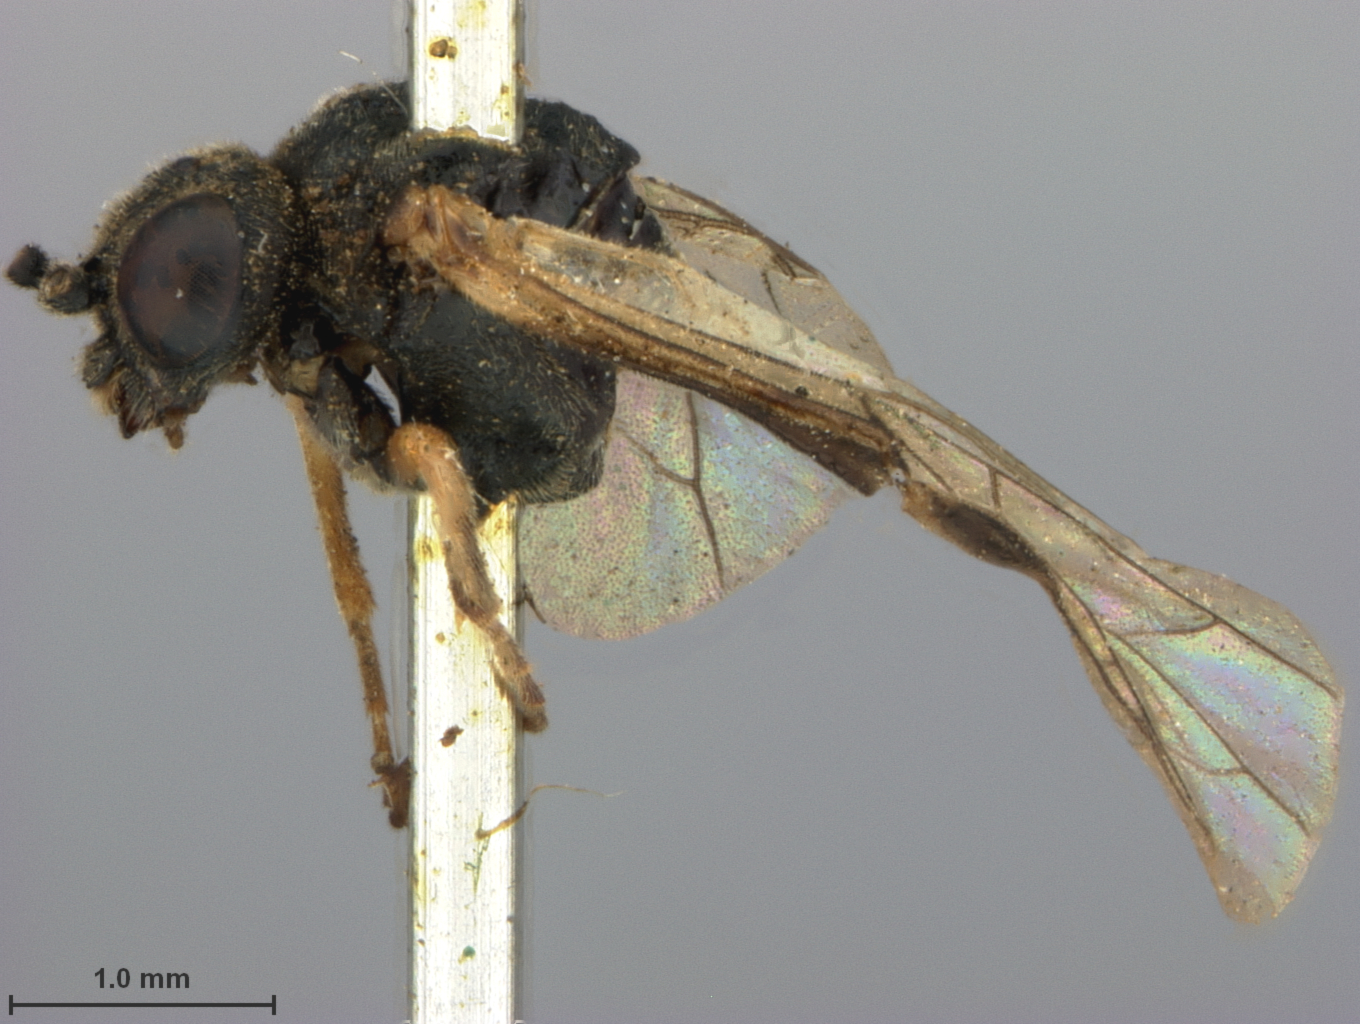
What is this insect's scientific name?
Blennocampa spiraeae
